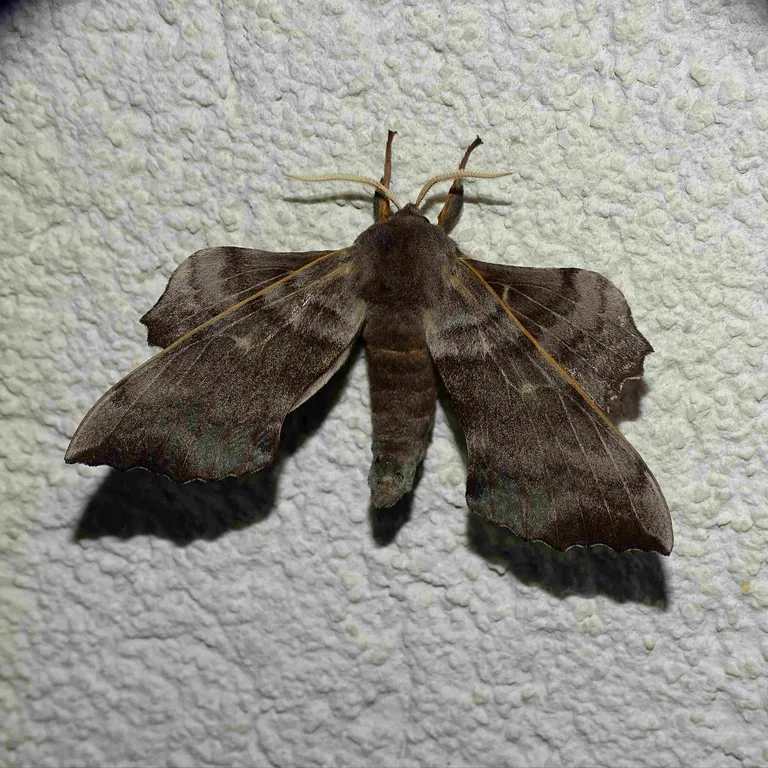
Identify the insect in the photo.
Laothoe populi
